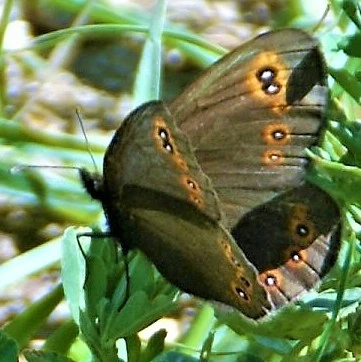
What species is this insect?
Erebia medusa
